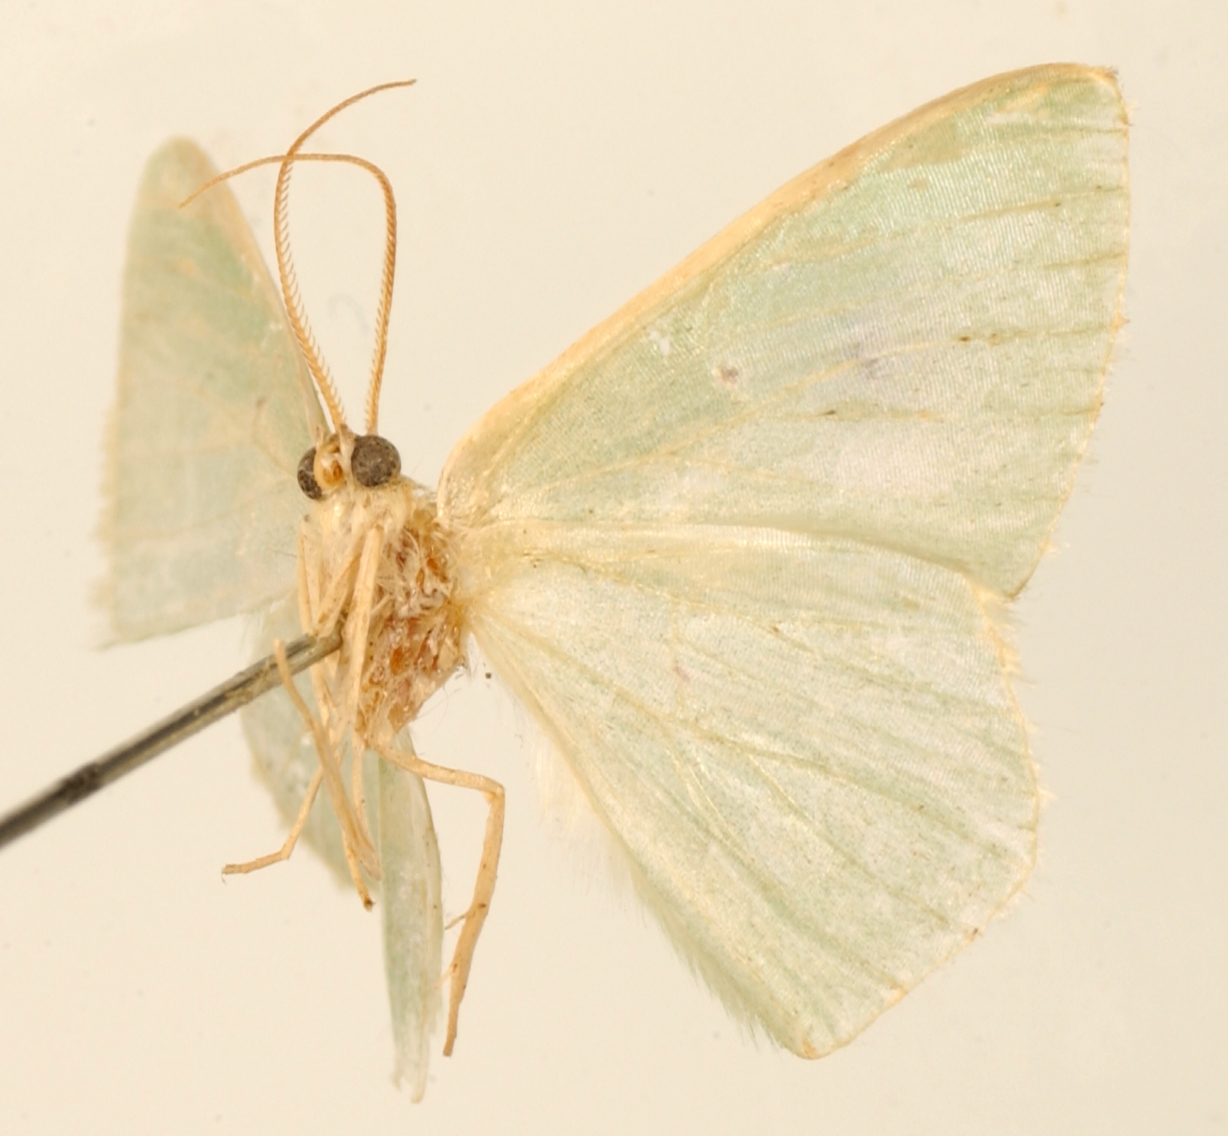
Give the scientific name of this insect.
Geometra tutala
